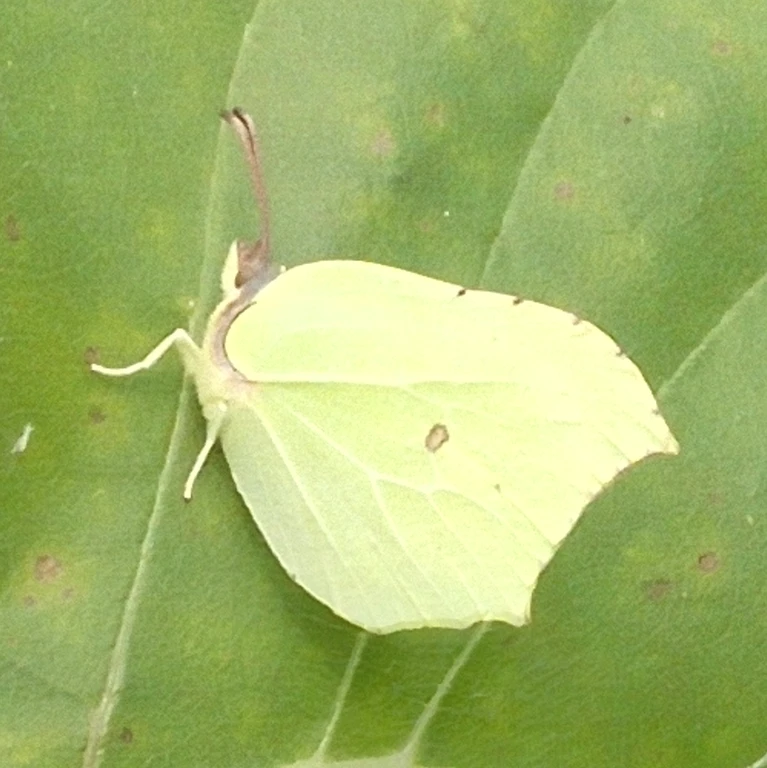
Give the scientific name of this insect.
Gonepteryx rhamni
